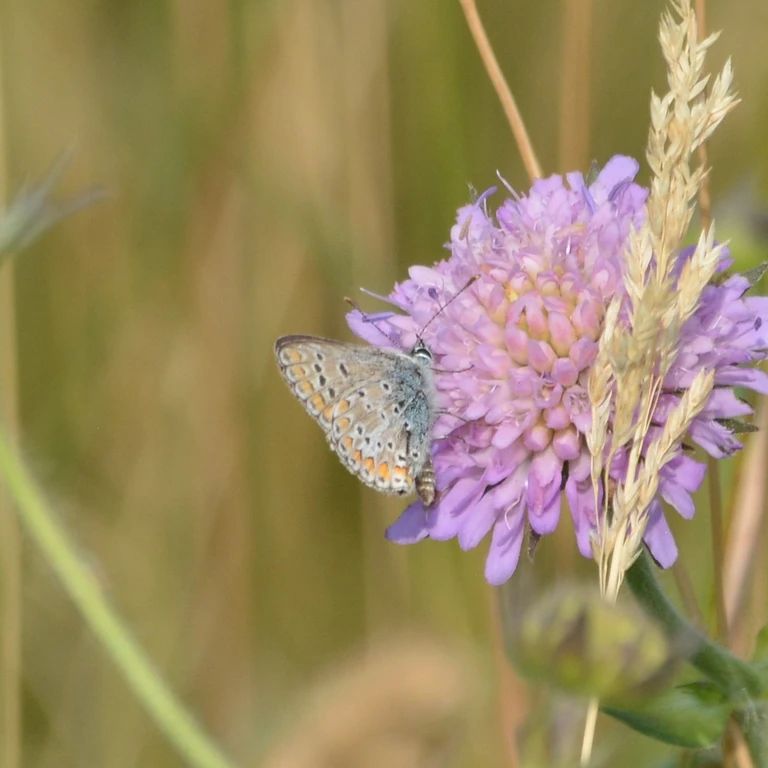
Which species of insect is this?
Aricia agestis/artaxerxes
